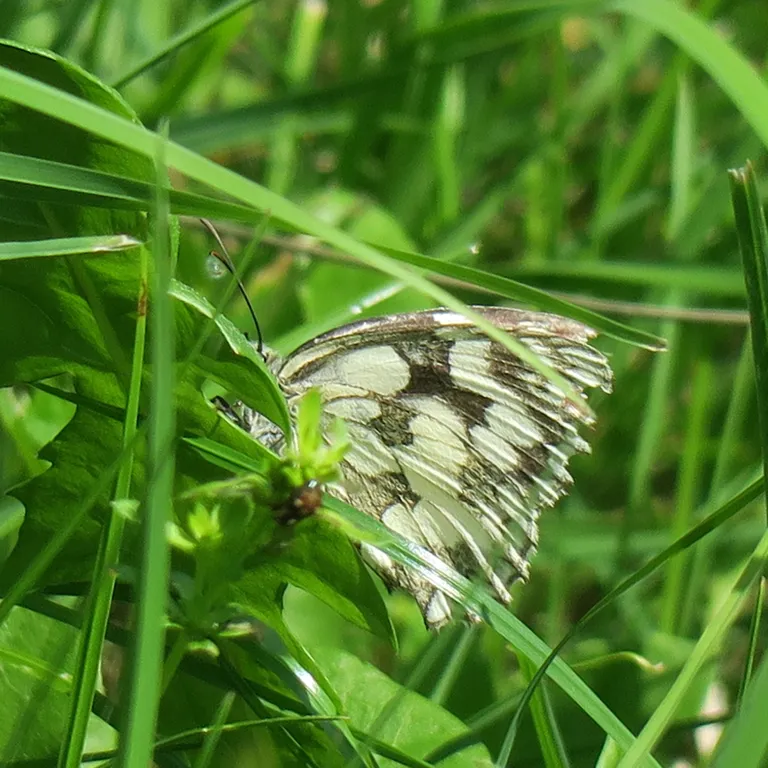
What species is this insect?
Melanargia galathea
